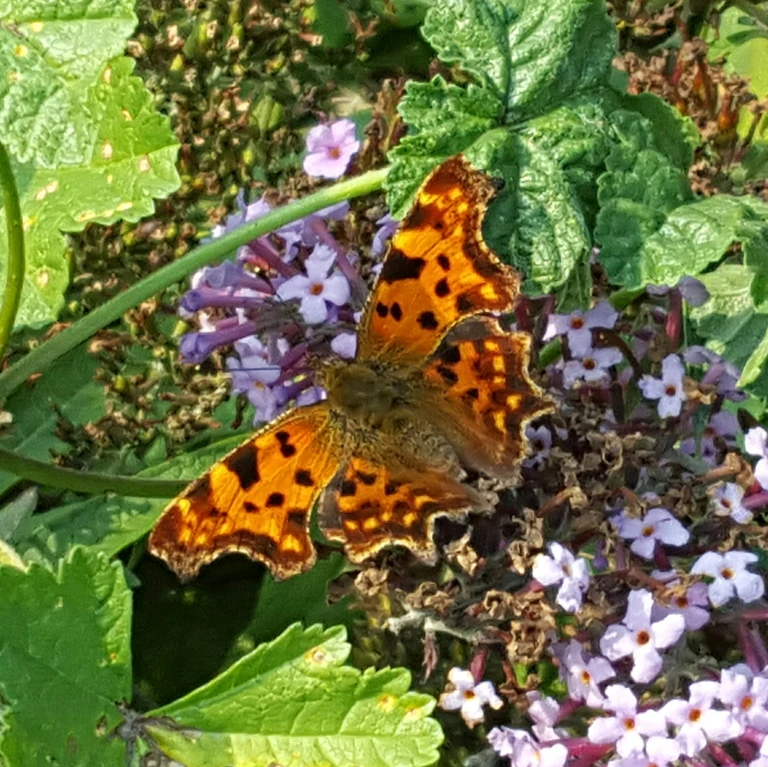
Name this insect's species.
Polygonia c-album
